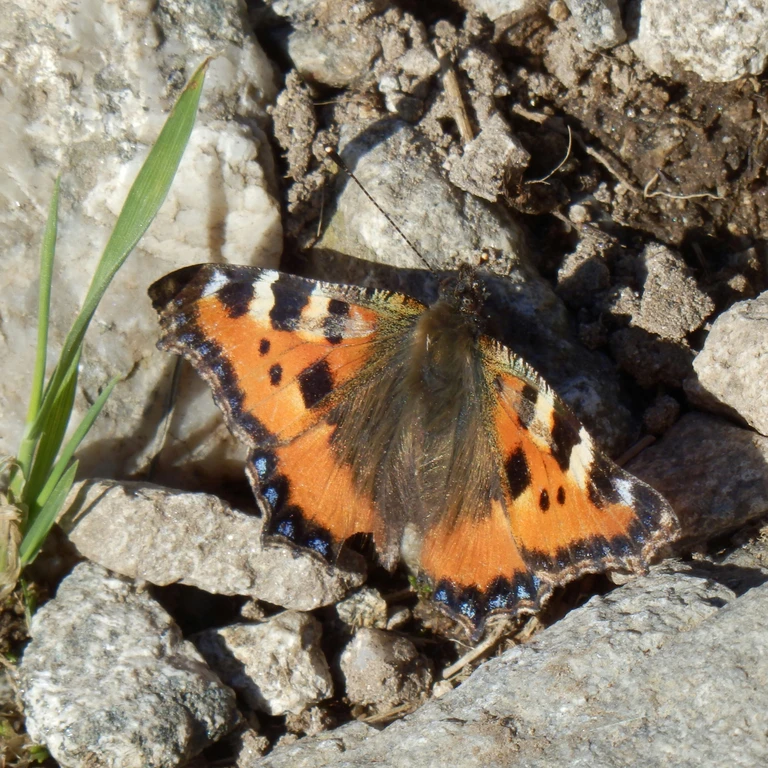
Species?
Aglais urticae
